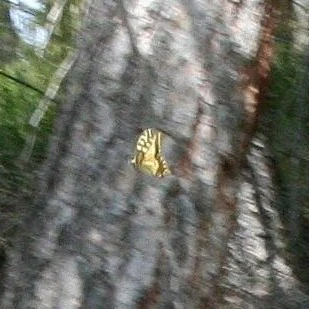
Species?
Papilio machaon
